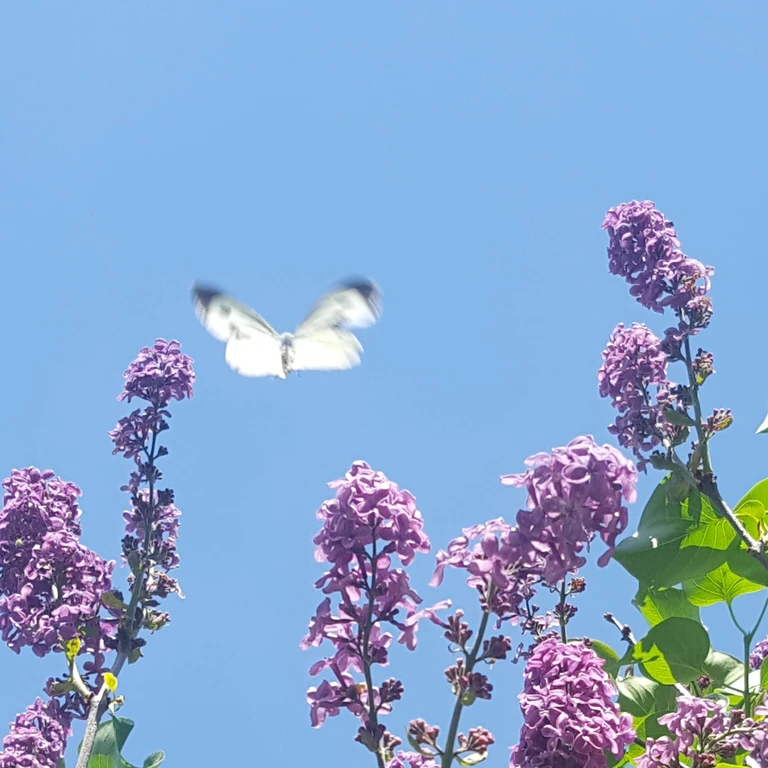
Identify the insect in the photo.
Pieris brassicae
